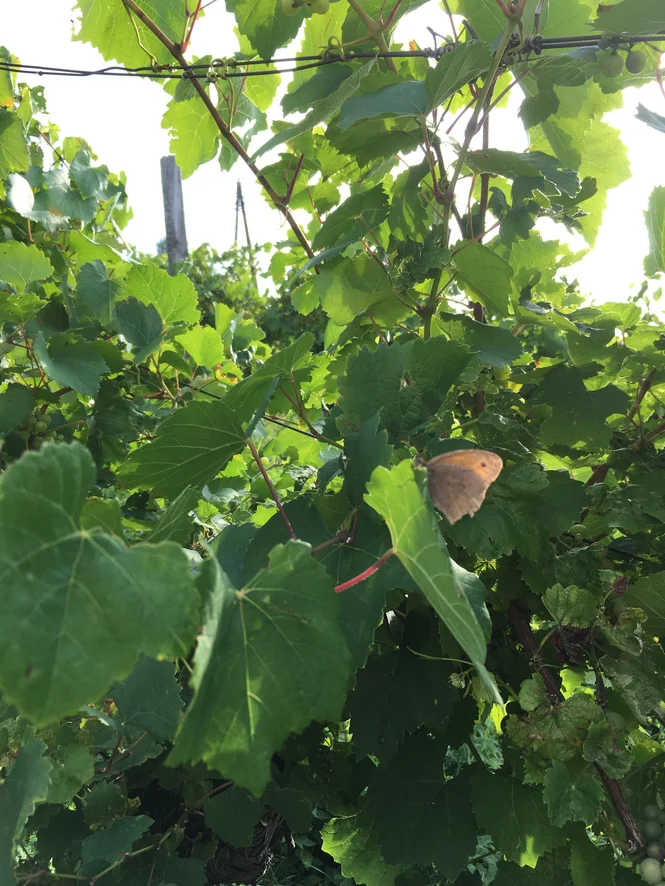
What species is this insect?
Maniola jurtina
